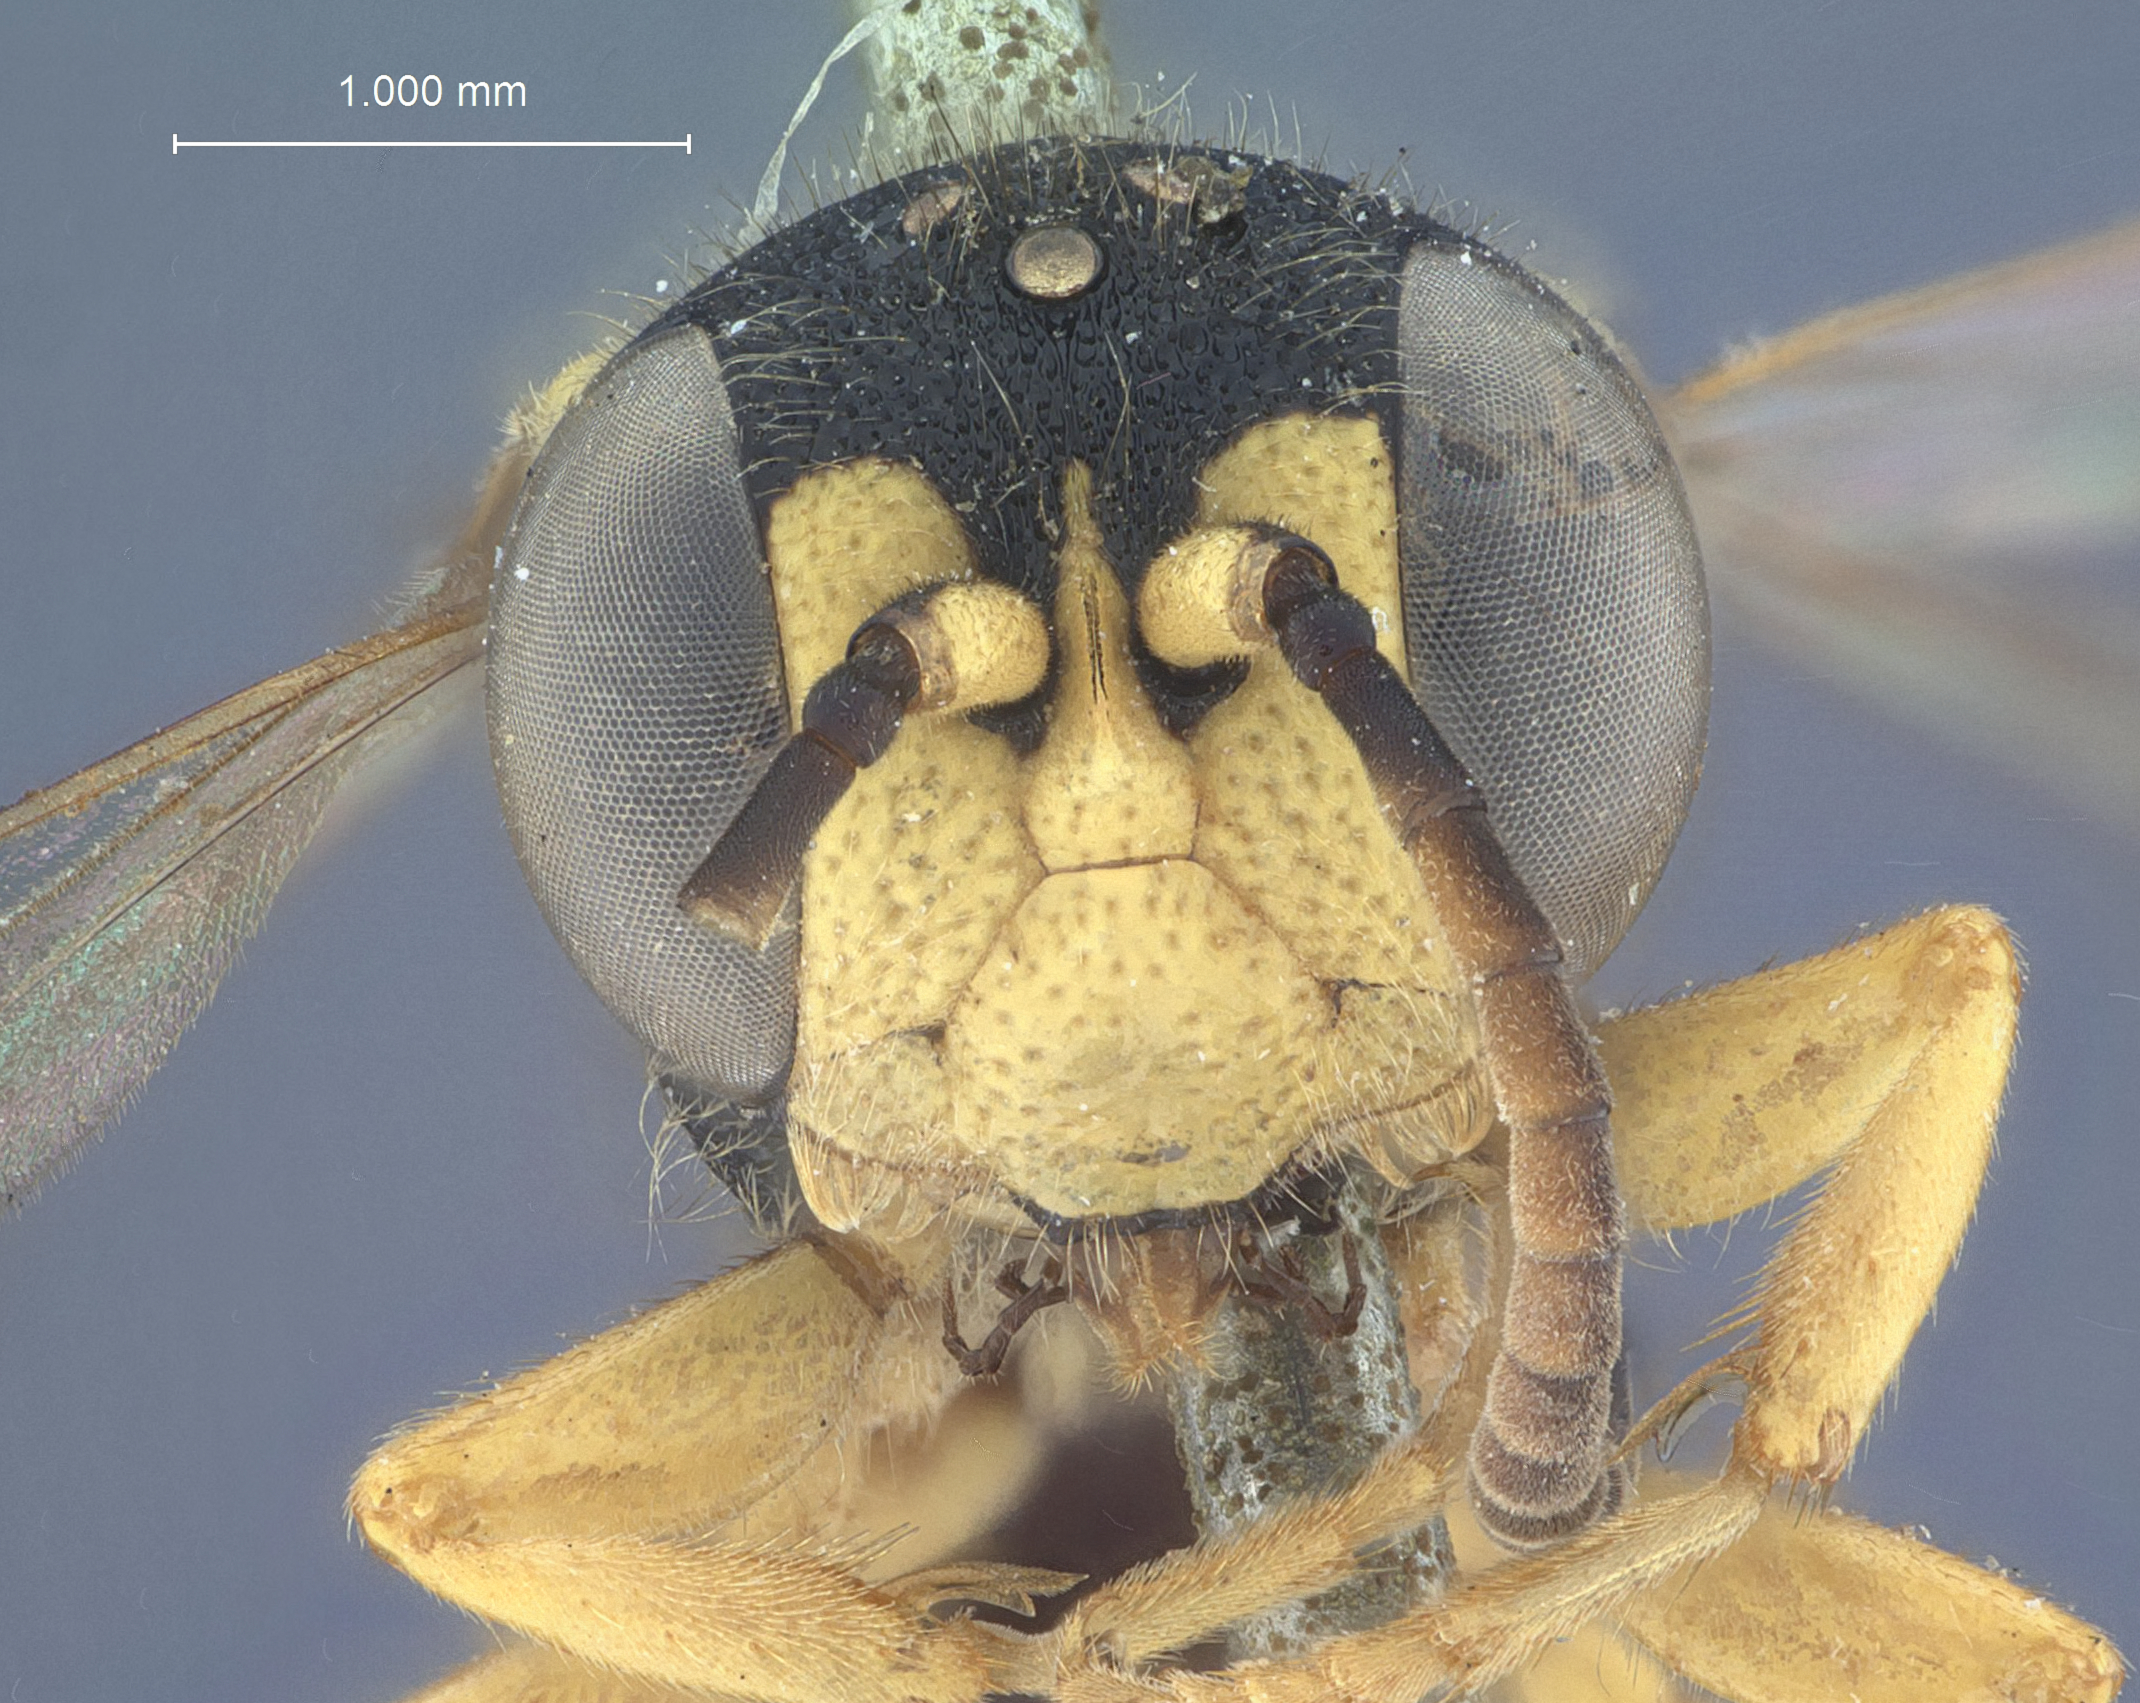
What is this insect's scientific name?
Cerceris tienchiao
